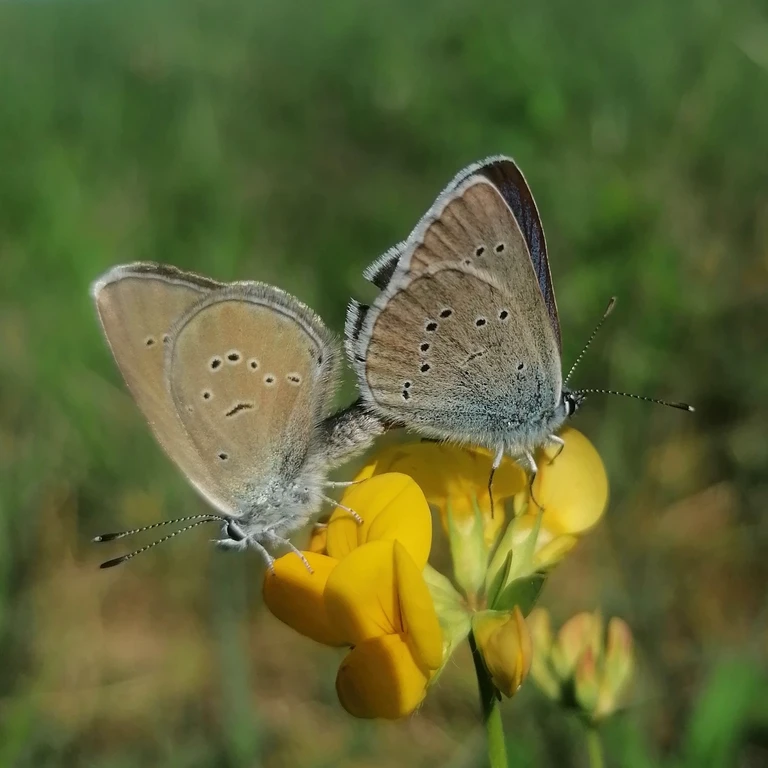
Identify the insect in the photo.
Cyaniris semiargus
